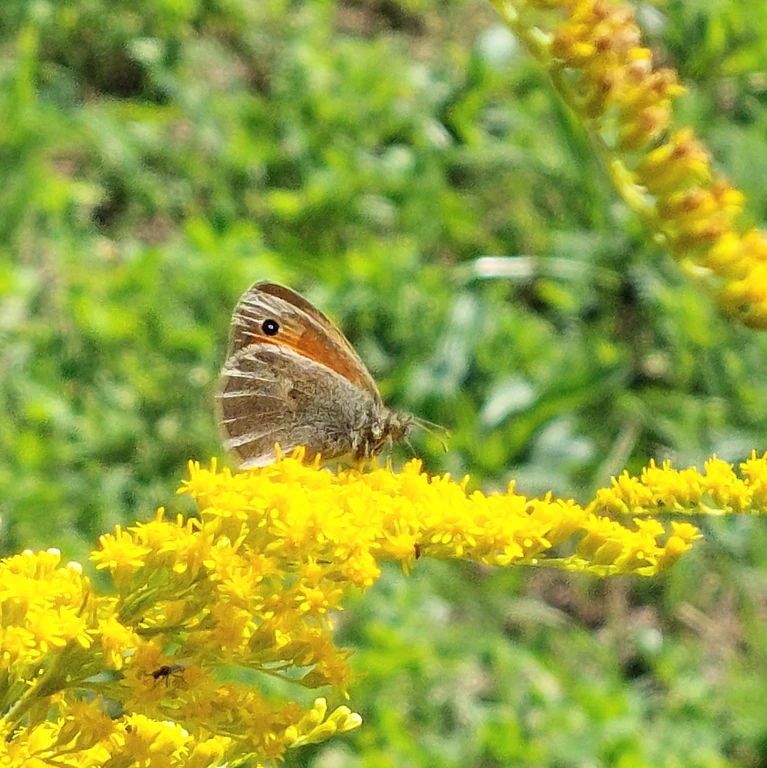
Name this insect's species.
Coenonympha pamphilus
